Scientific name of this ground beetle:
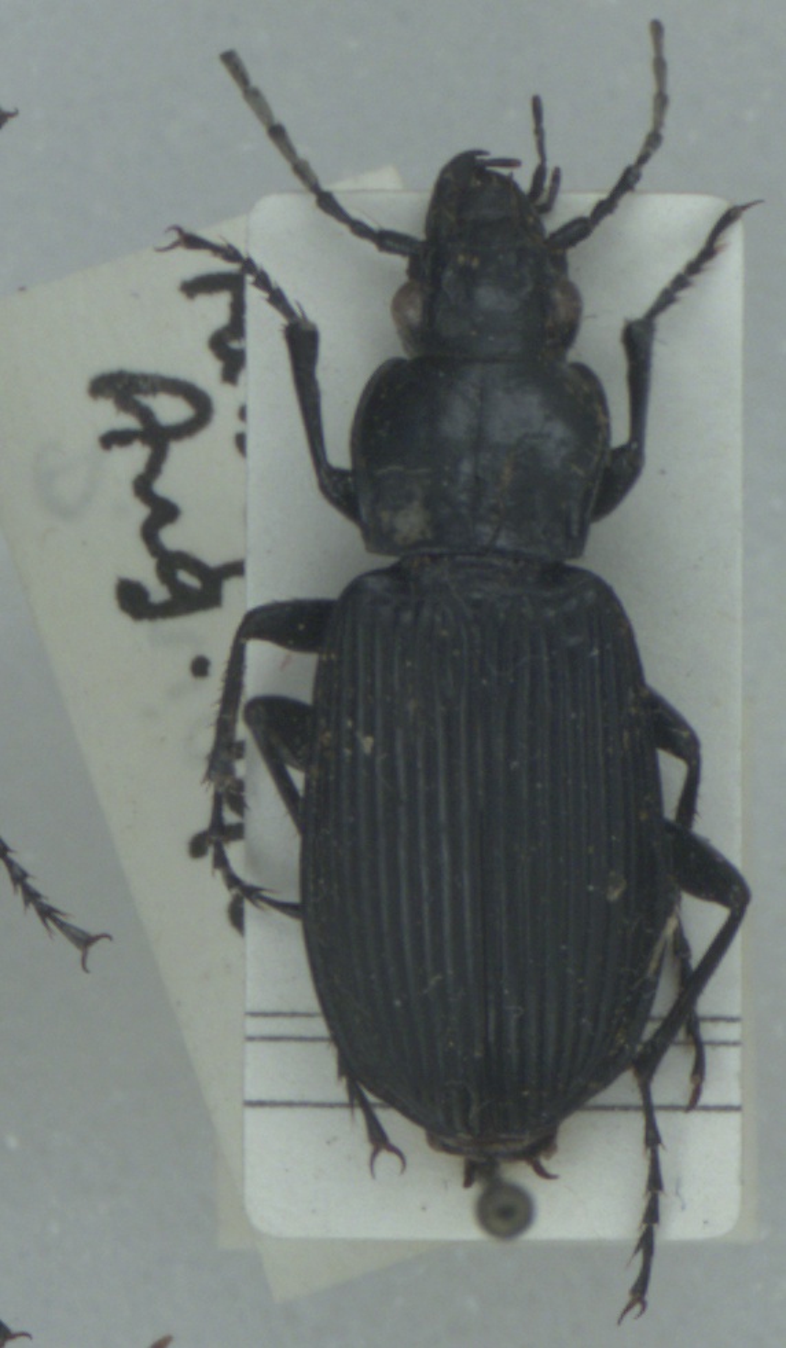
Pterostichus niger
